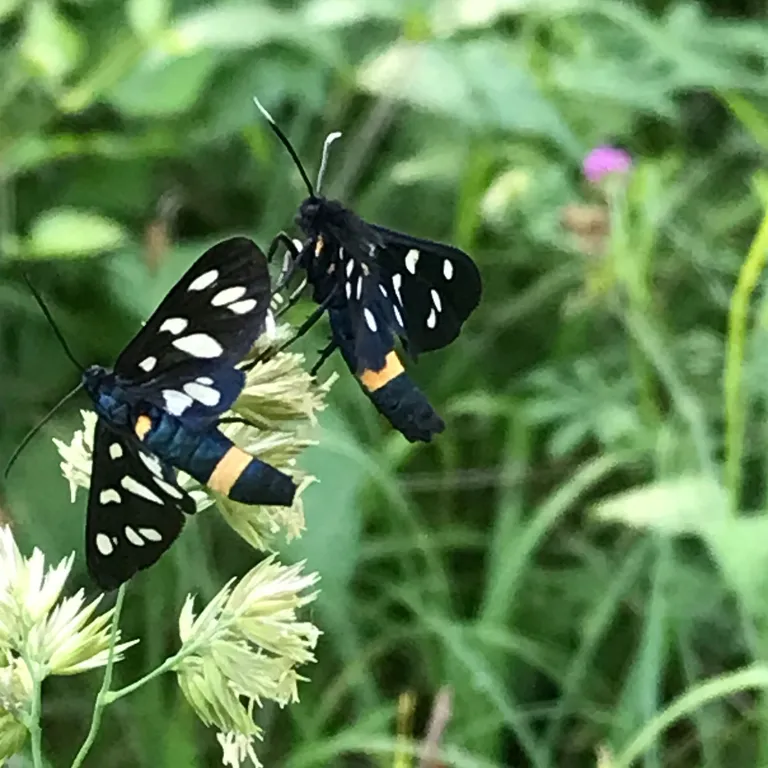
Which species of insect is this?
Amata phegea
